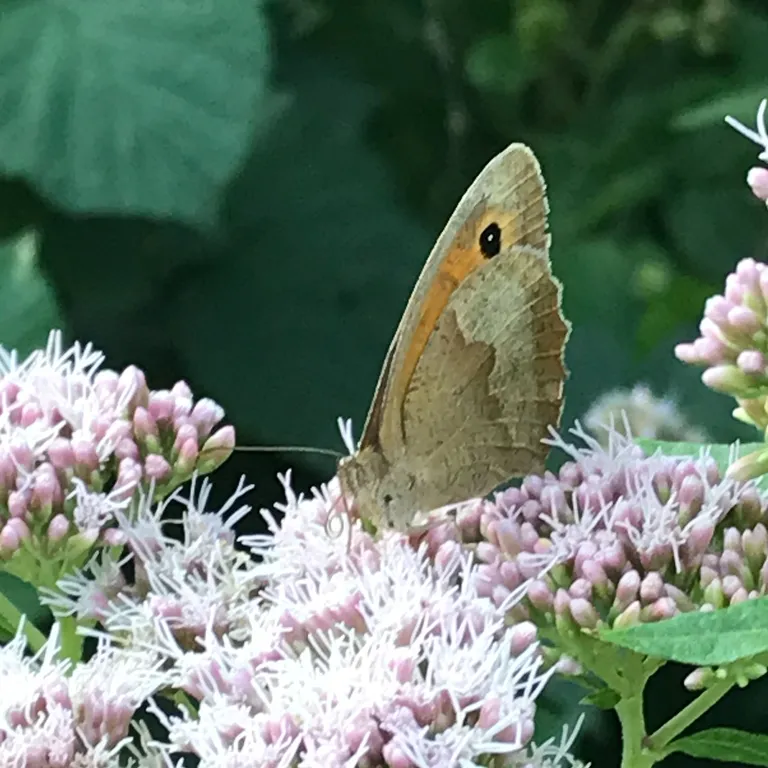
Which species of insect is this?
Maniola jurtina
